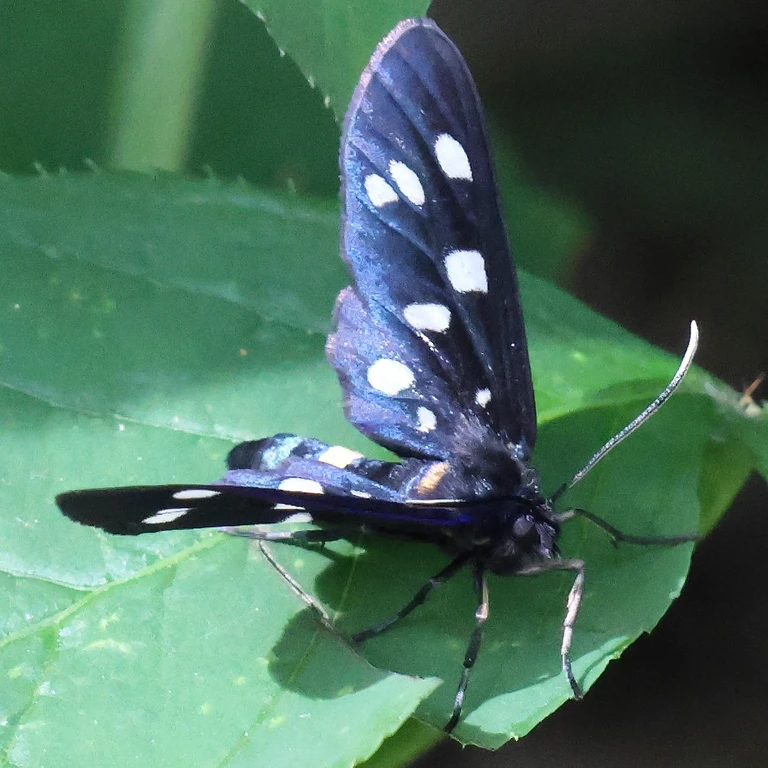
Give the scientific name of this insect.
Amata phegea
